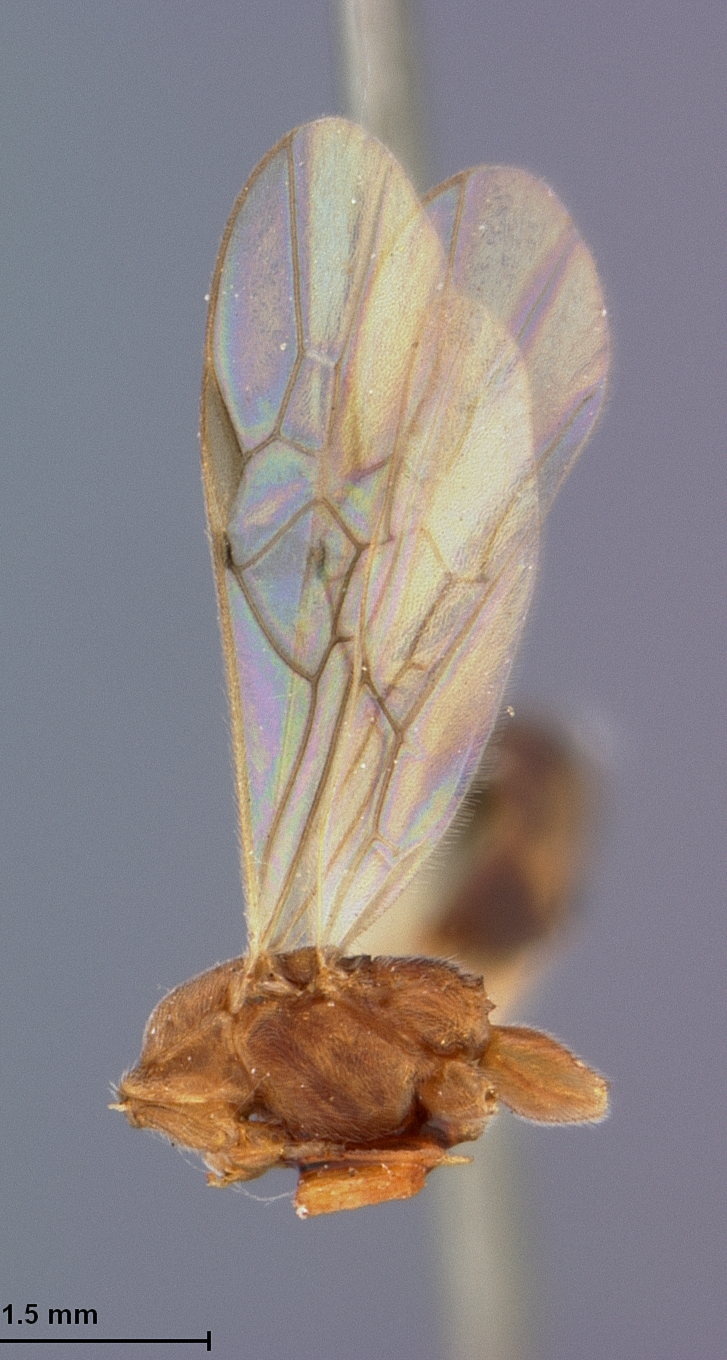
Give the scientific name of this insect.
Rhogas montanus
